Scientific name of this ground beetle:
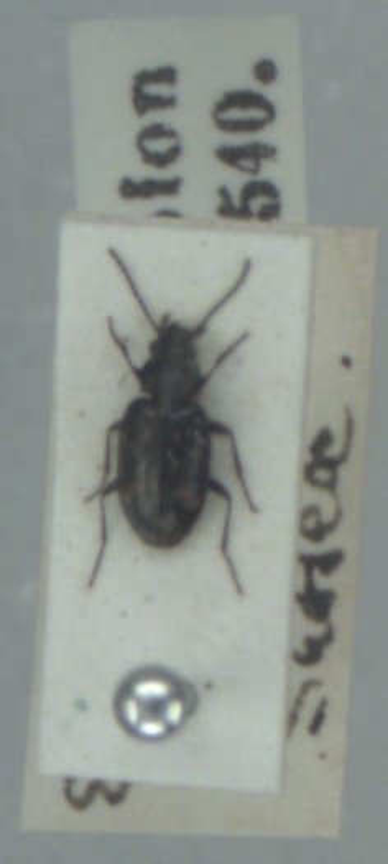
Bembidion obliquum
